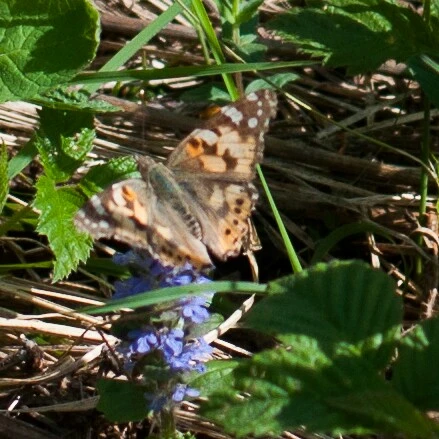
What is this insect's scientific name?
Vanessa cardui
